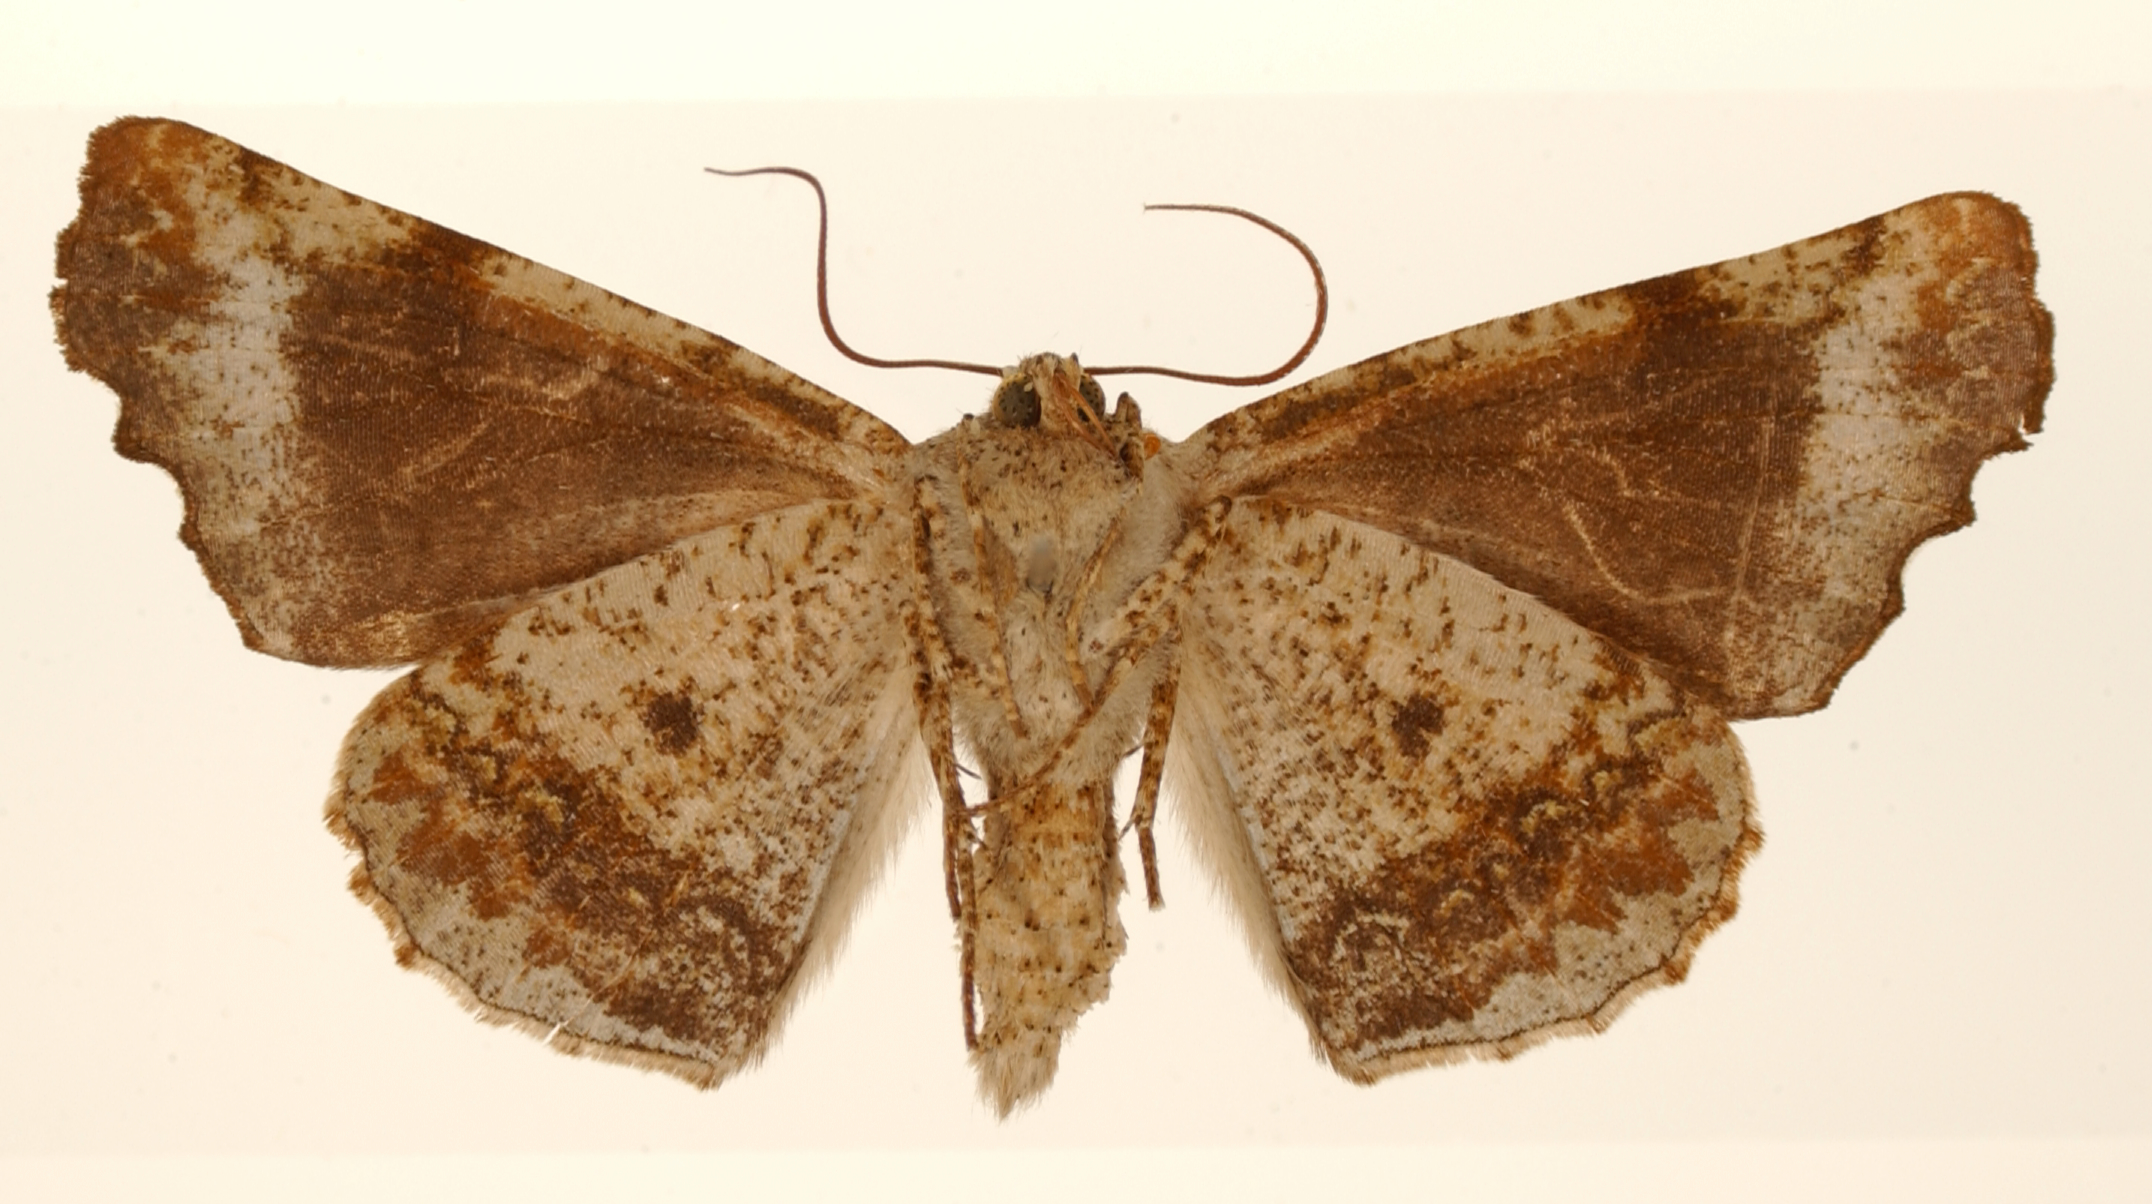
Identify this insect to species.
Azelina pimienta
